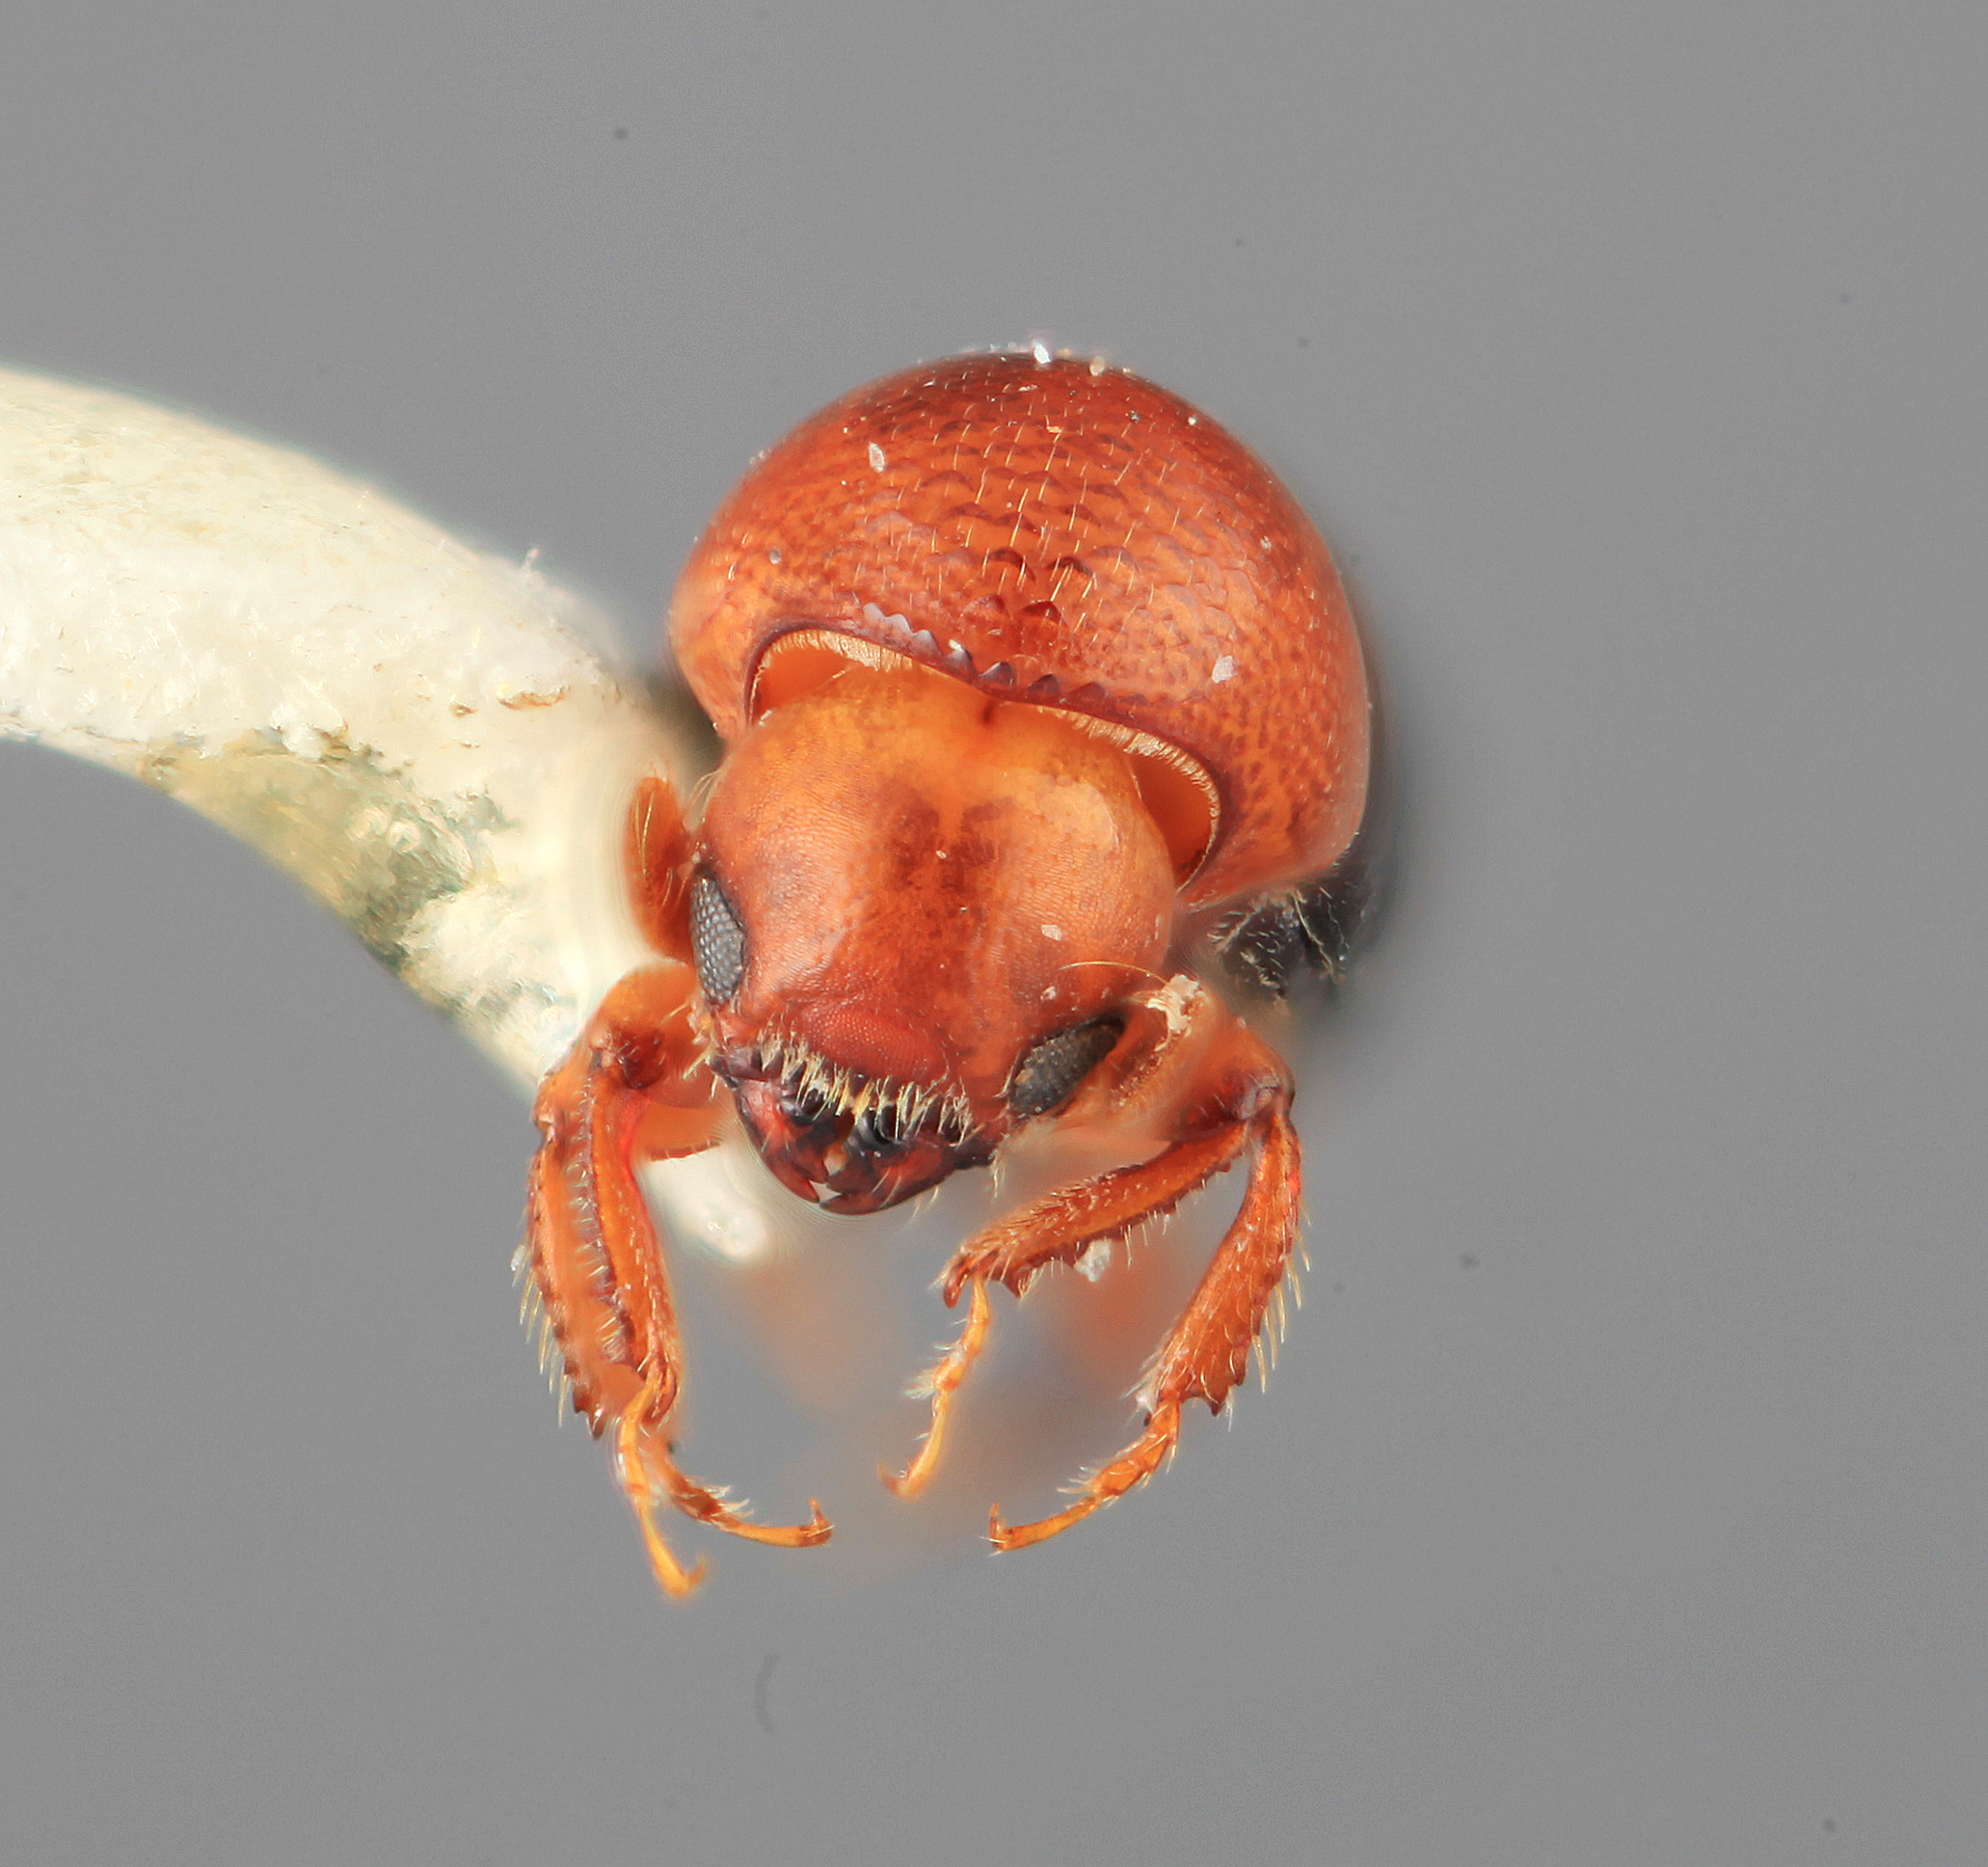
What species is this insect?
Tricolus rufodorsalis
